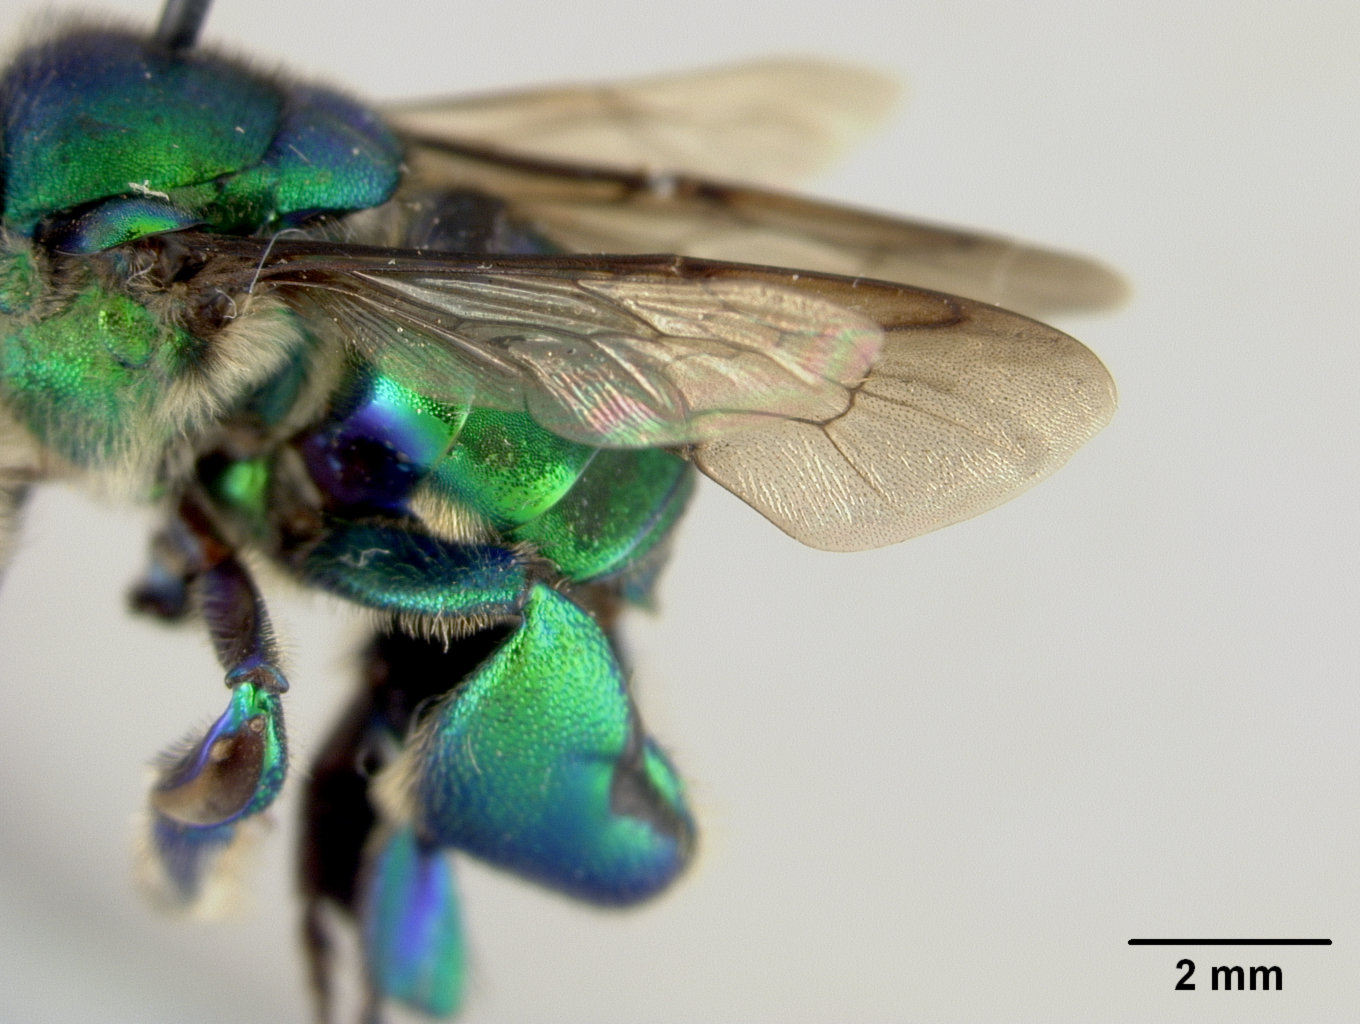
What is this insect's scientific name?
Euglossa ioprosopa
